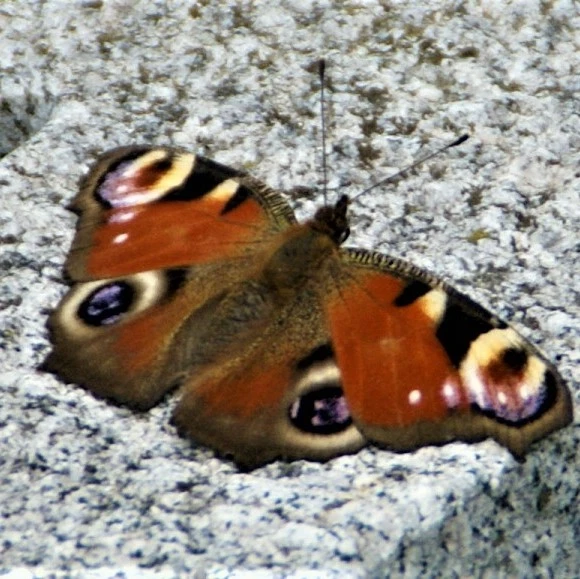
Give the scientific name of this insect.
Aglais io
